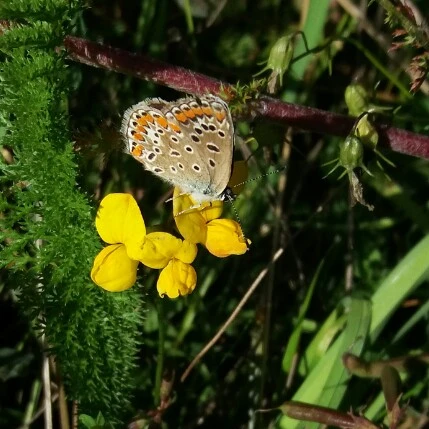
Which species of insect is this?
Polyommatus icarus
